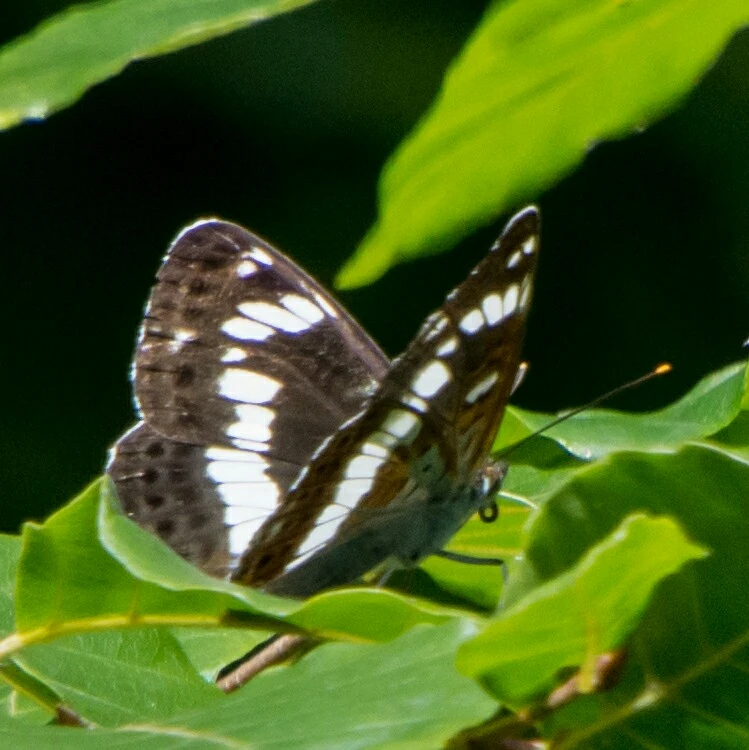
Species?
Limenitis camilla (also Ladoga camilla)
